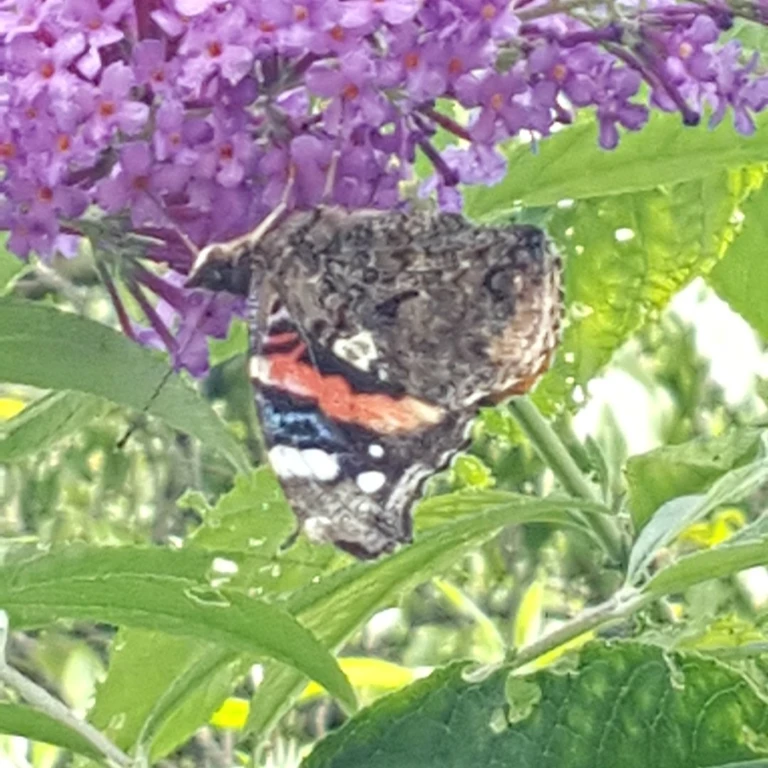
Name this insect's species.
Vanessa atalanta
